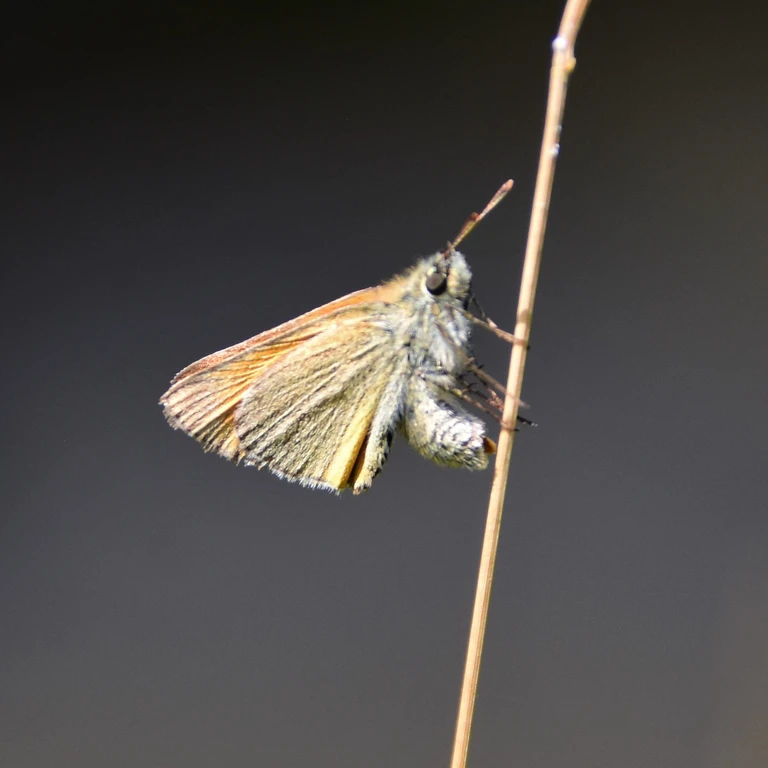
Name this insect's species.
Thymelicus sylvestris
